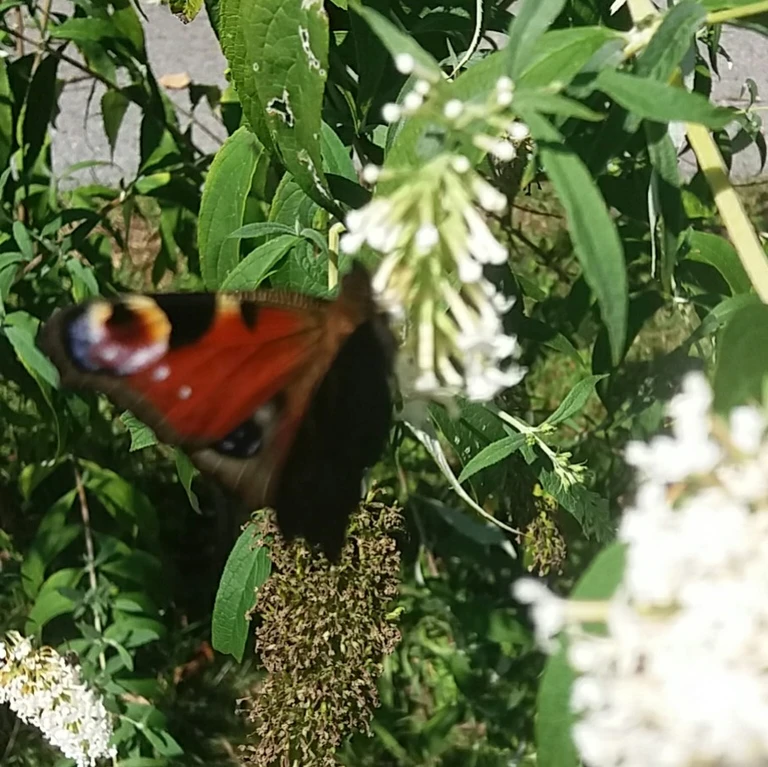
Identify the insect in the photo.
Aglais io
